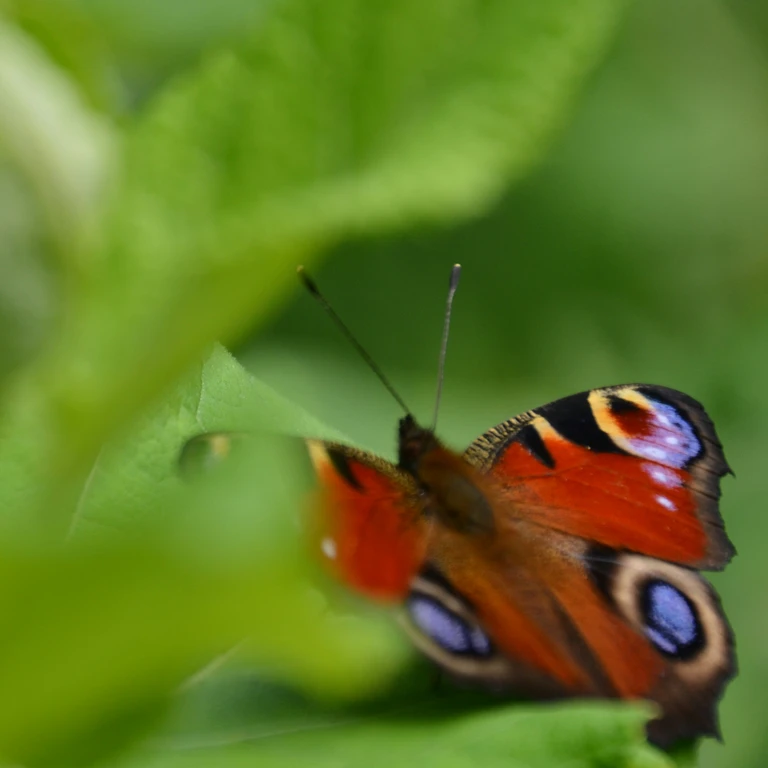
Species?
Aglais io
